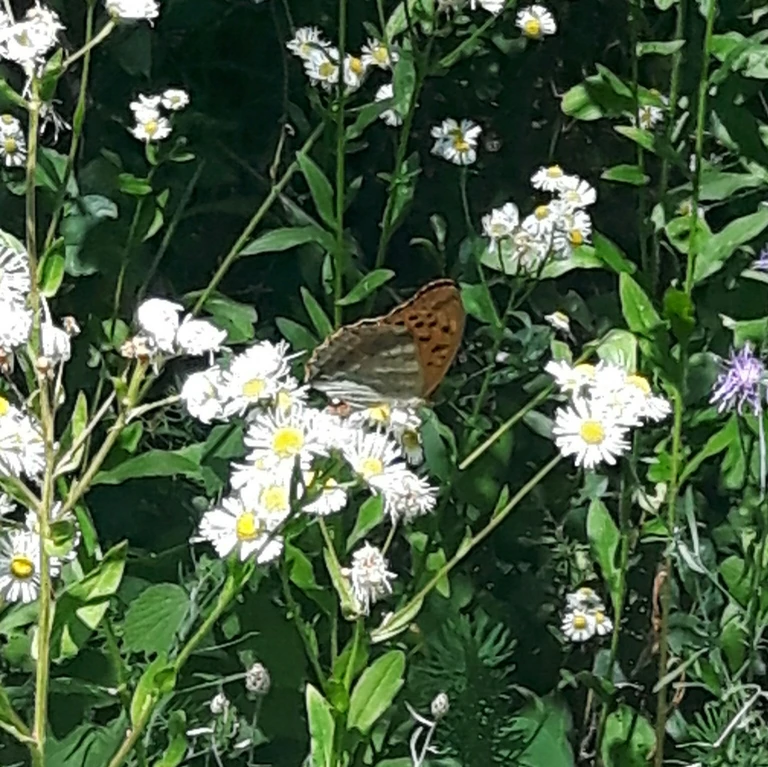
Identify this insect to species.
Argynnis paphia
